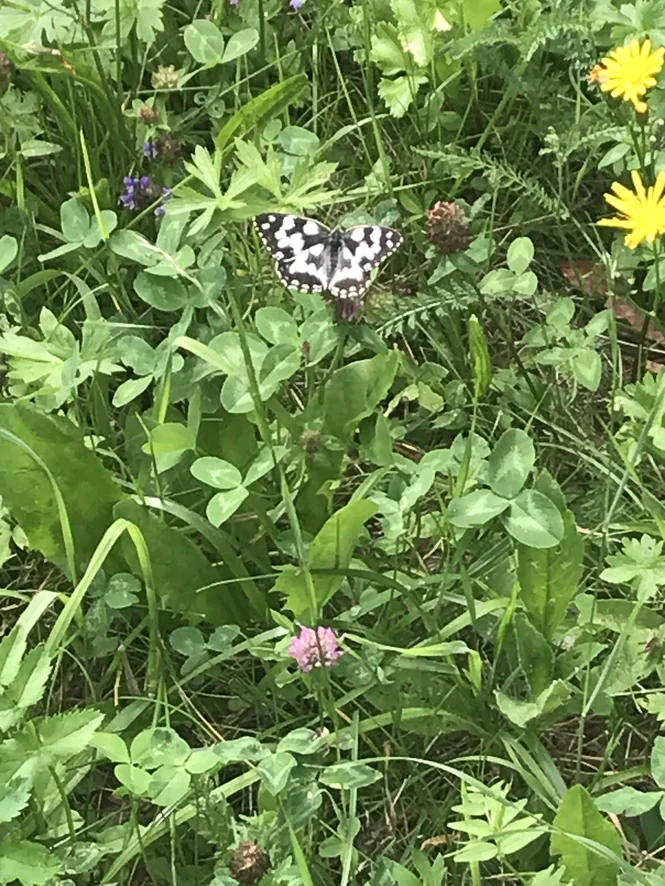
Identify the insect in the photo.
Melanargia galathea
